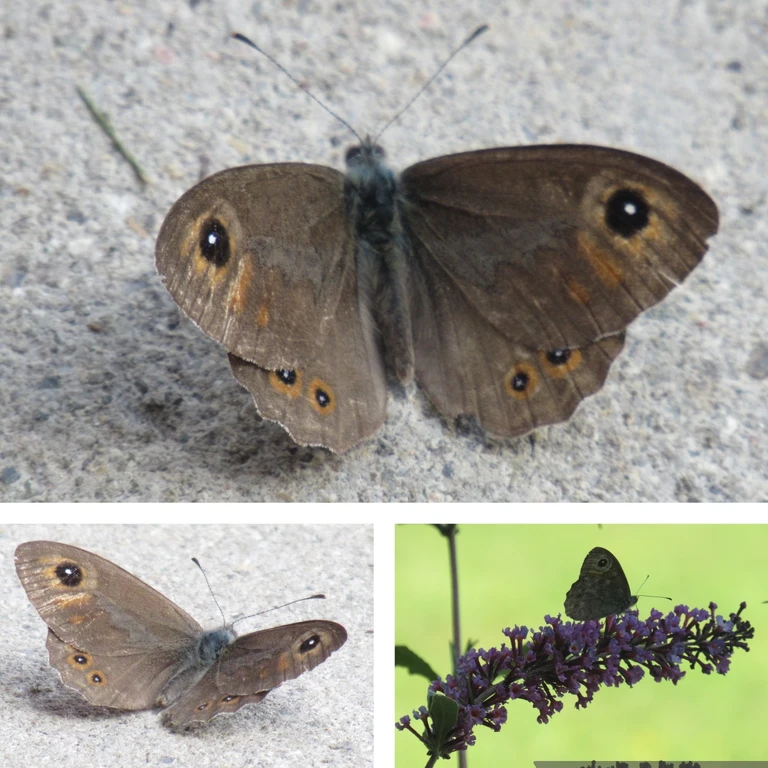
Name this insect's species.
Lasiommata maera (also Pararge maera)
